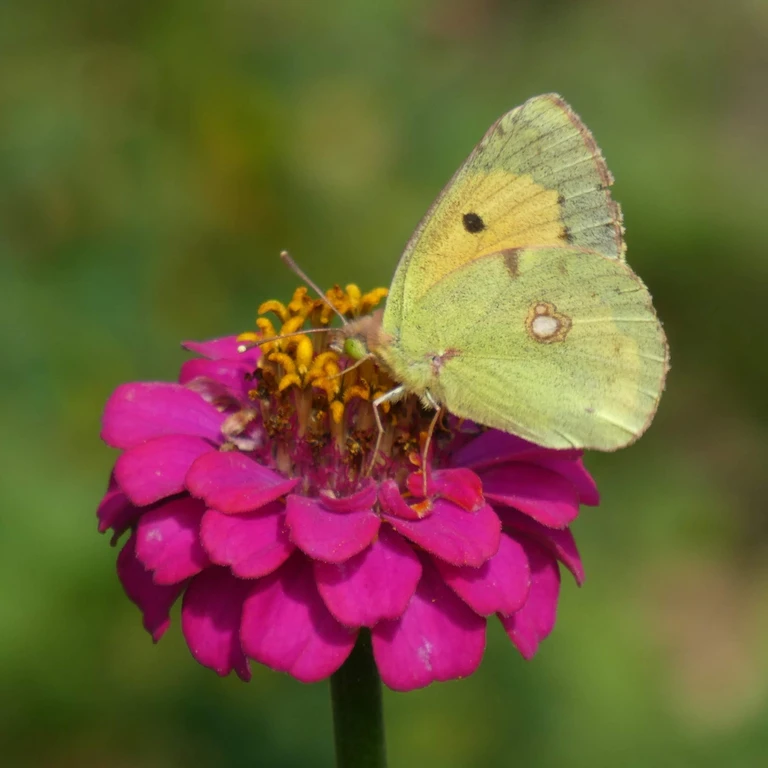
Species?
Colias croceus
